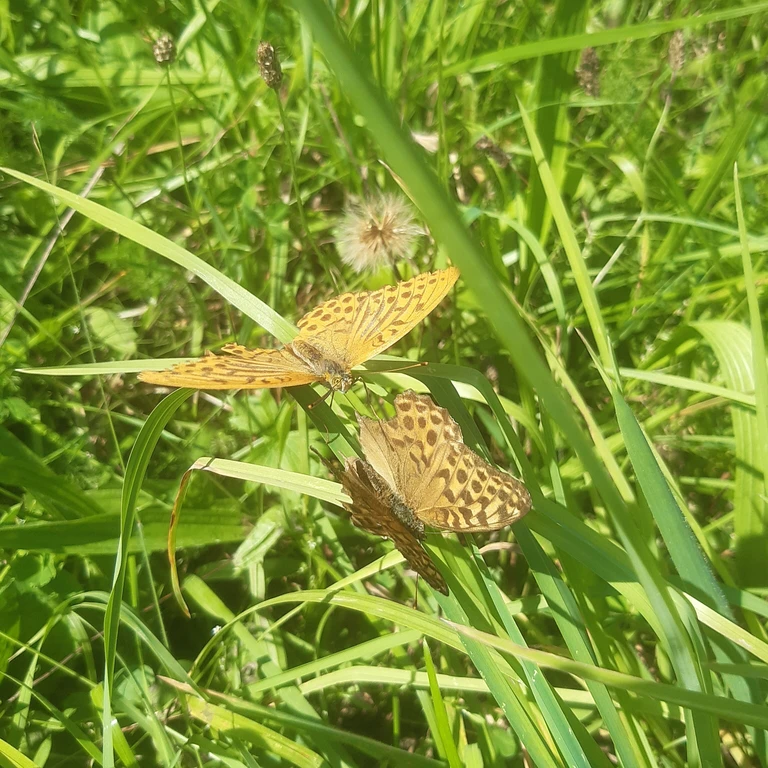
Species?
Argynnis paphia
